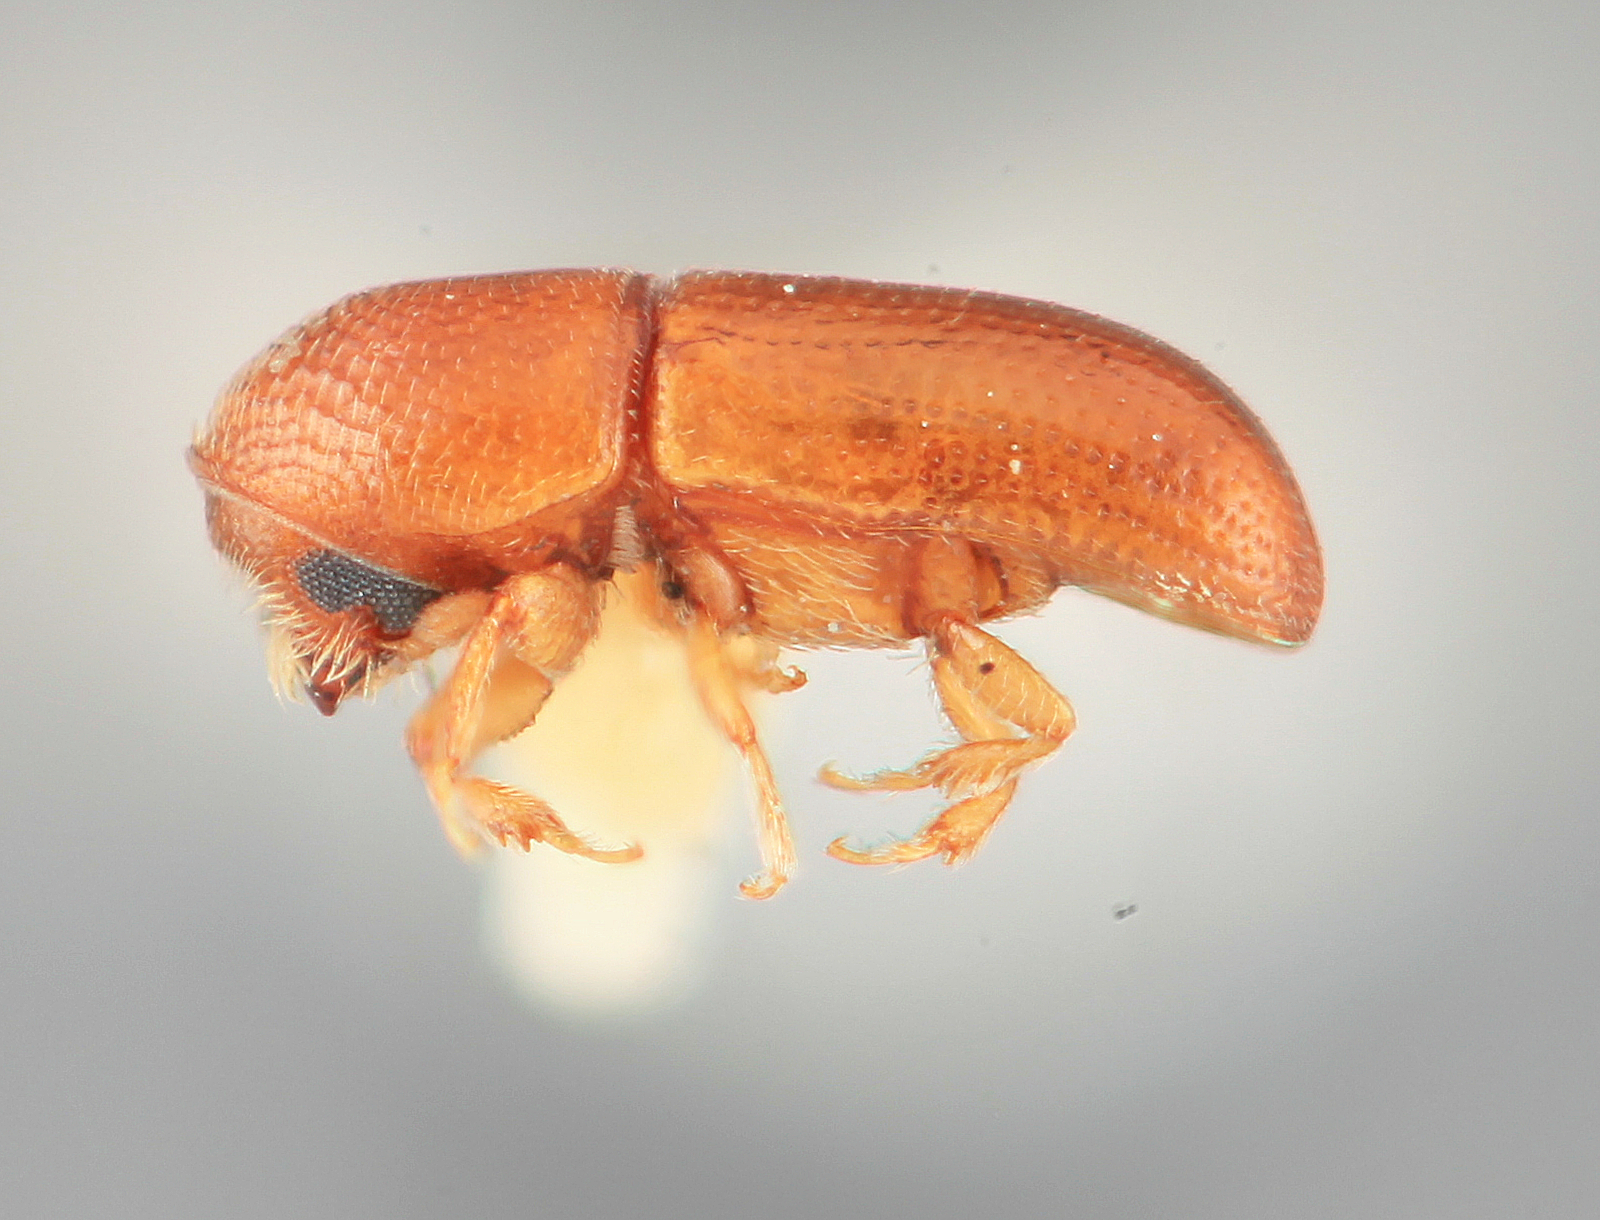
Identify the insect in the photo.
Araptus micaceus
